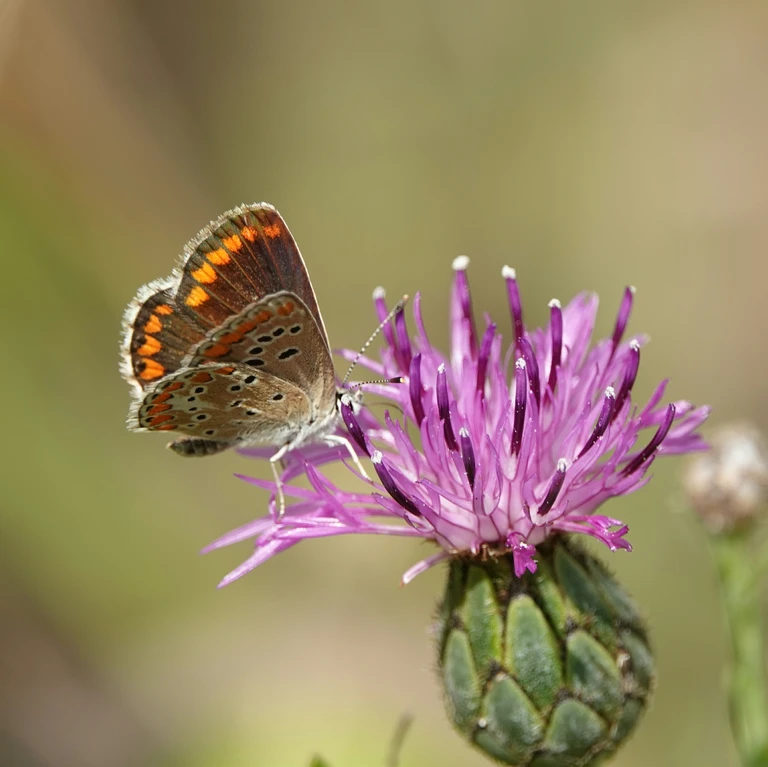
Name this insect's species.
Aricia agestis/artaxerxes
